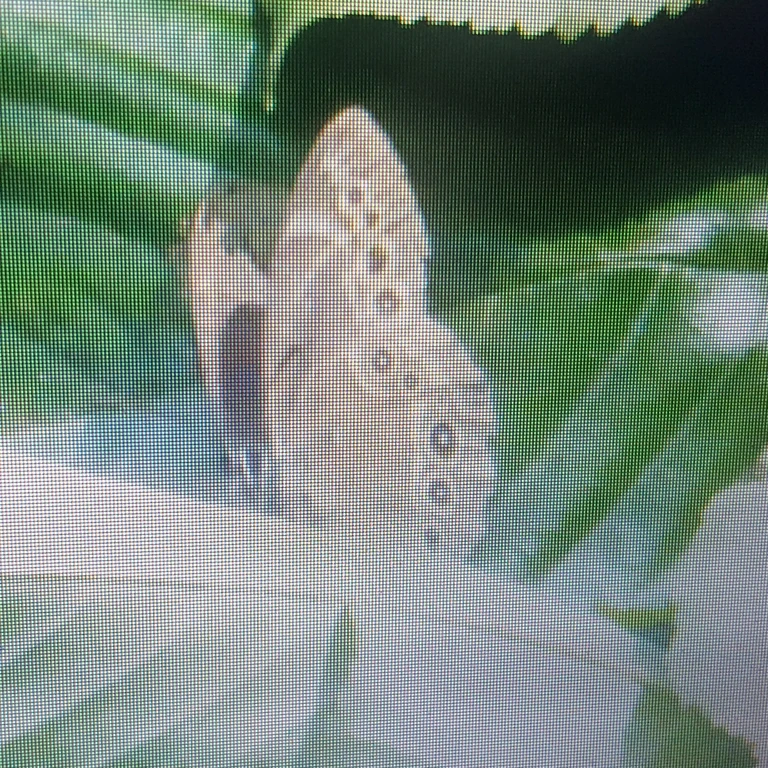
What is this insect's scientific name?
Lopinga achine (also Pararge achine)
